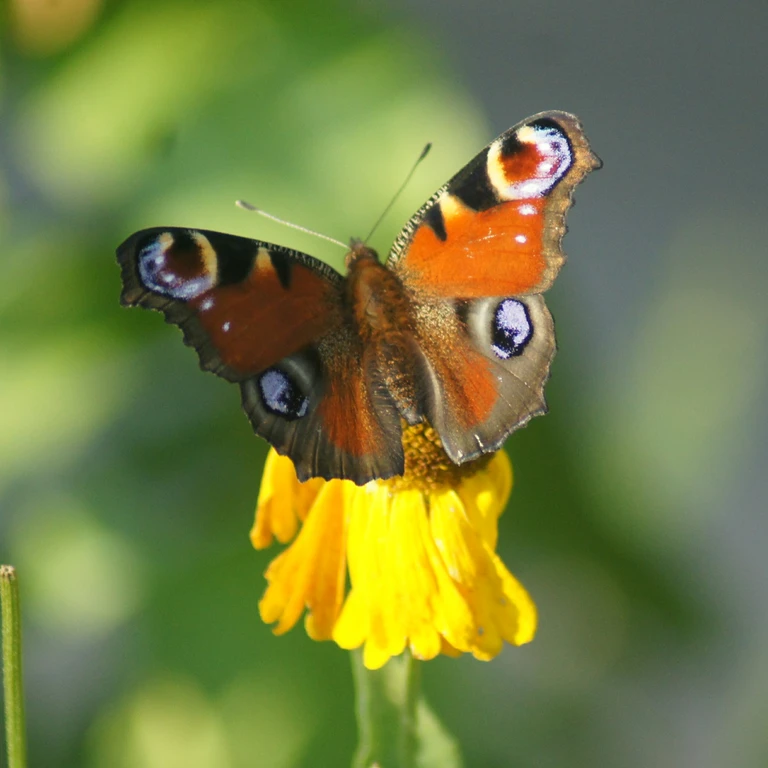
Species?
Aglais io
